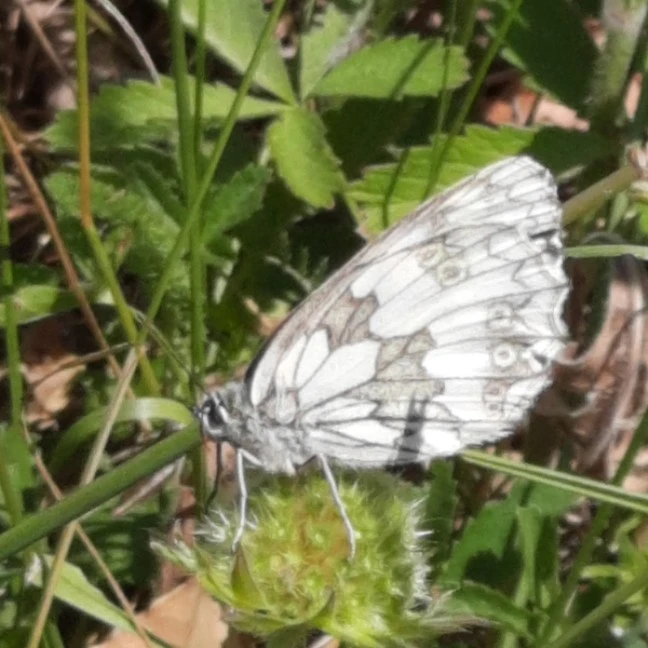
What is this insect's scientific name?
Melanargia galathea
